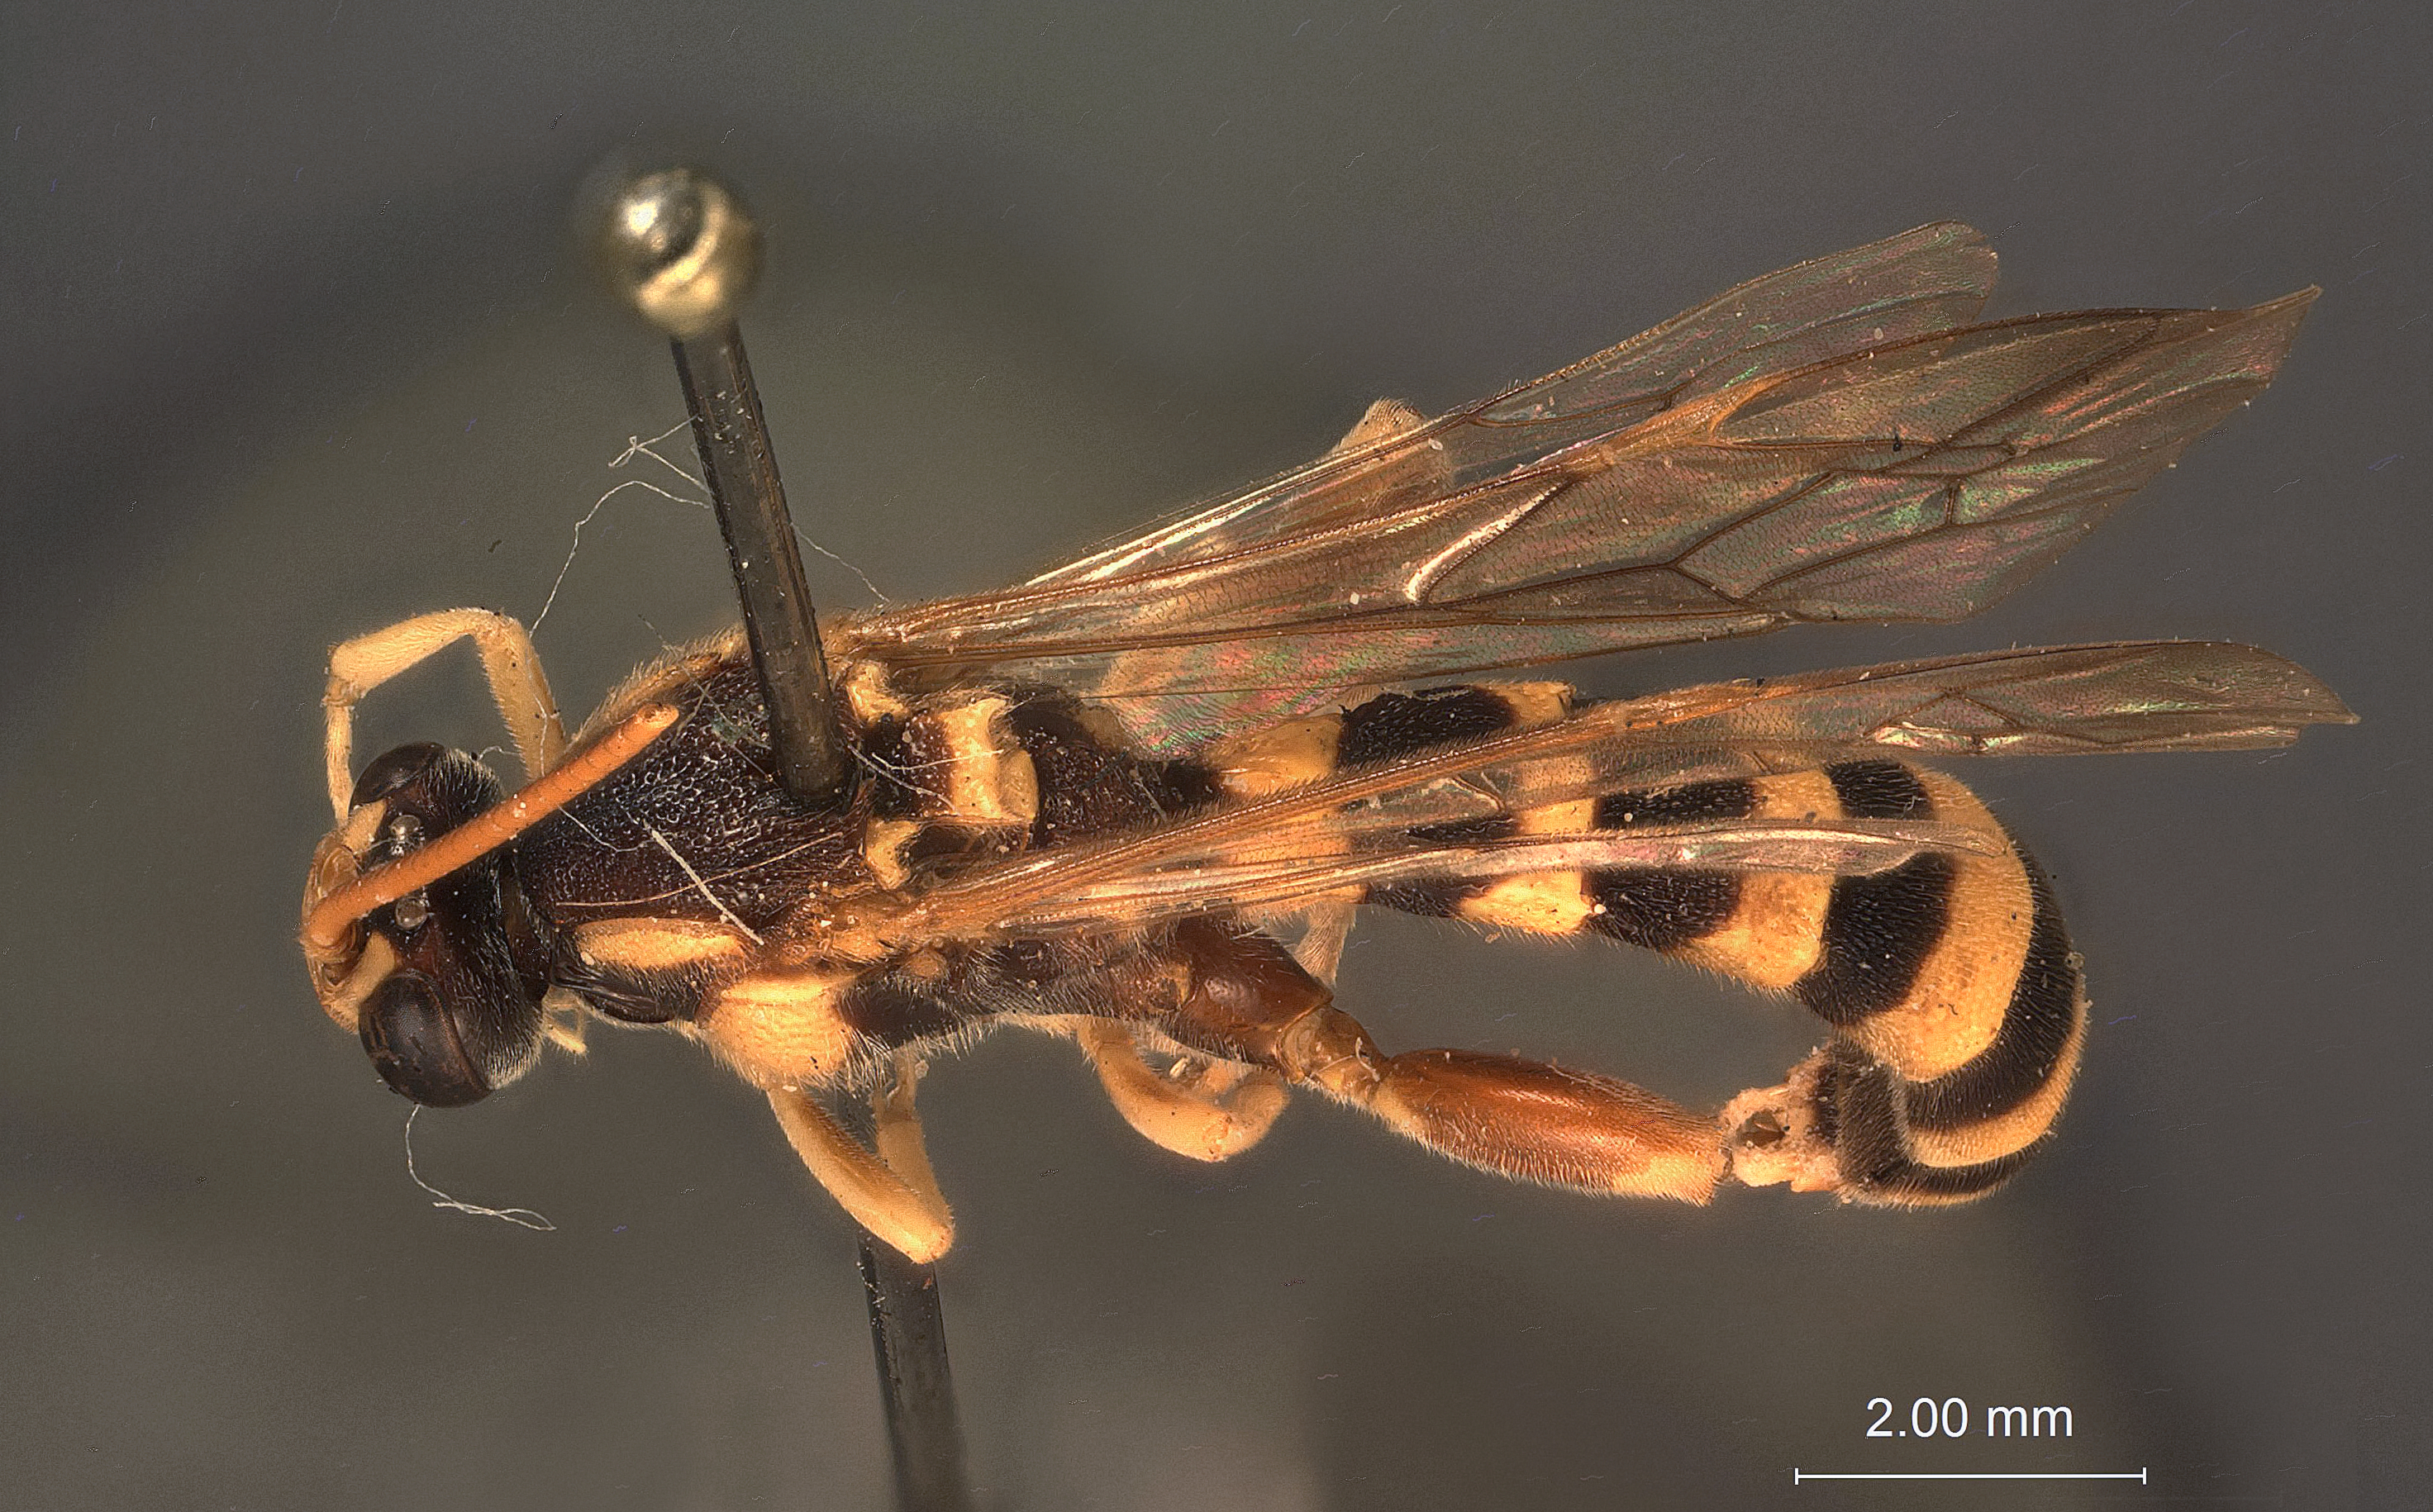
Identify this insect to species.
Metopius browni
